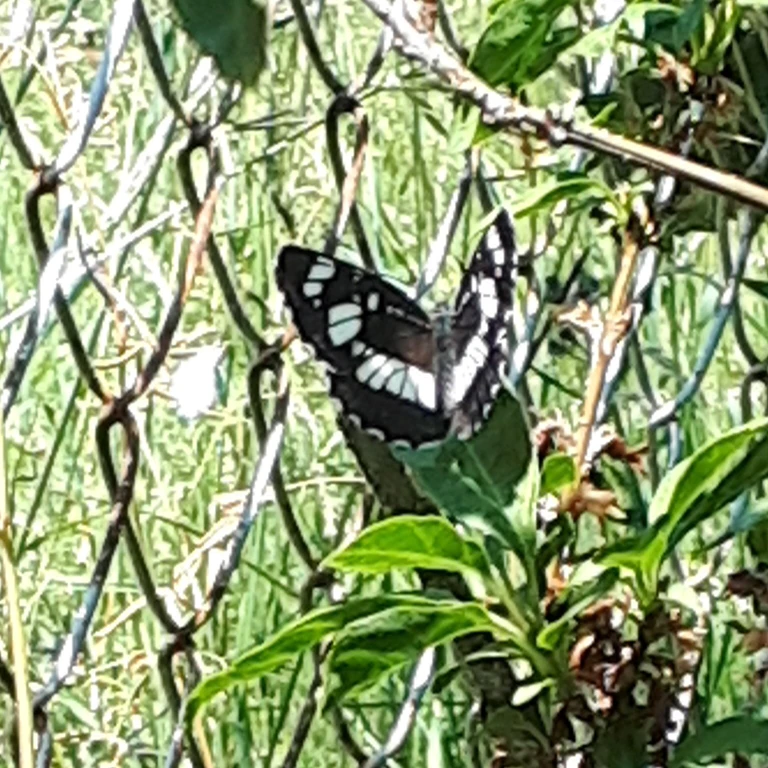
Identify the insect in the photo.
Neptis rivularis
